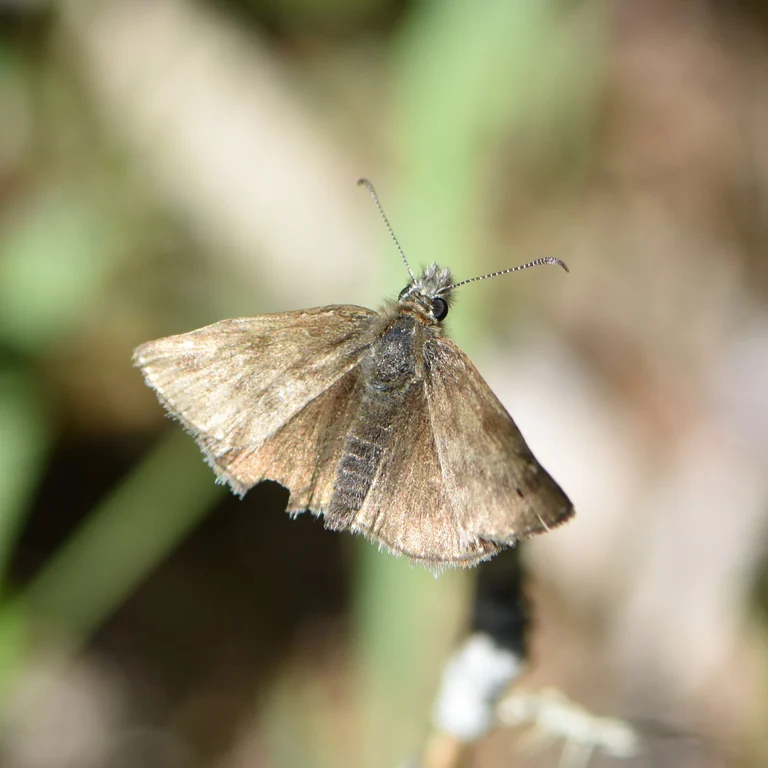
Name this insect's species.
Erynnis tages
